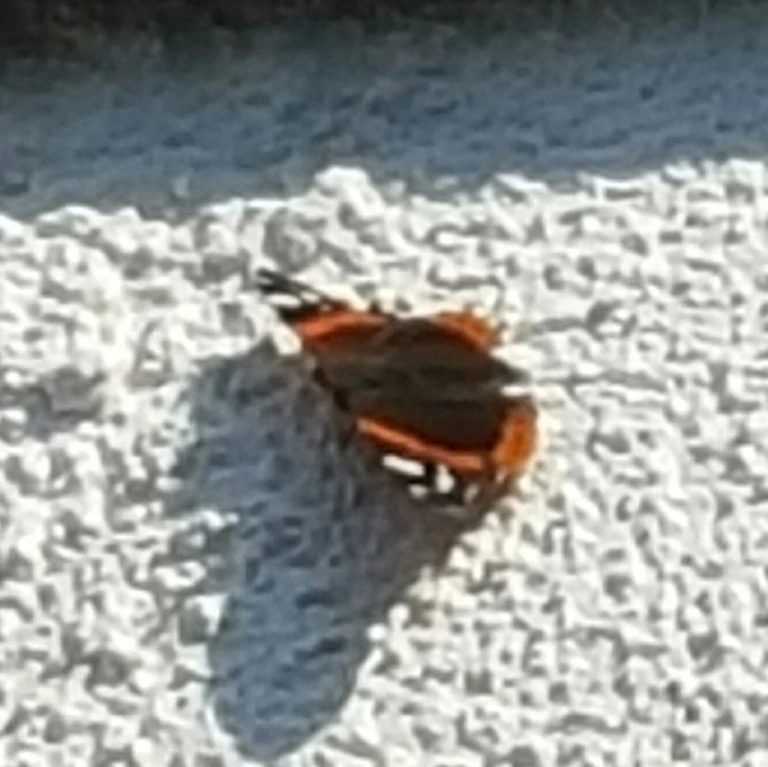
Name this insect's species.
Vanessa atalanta
